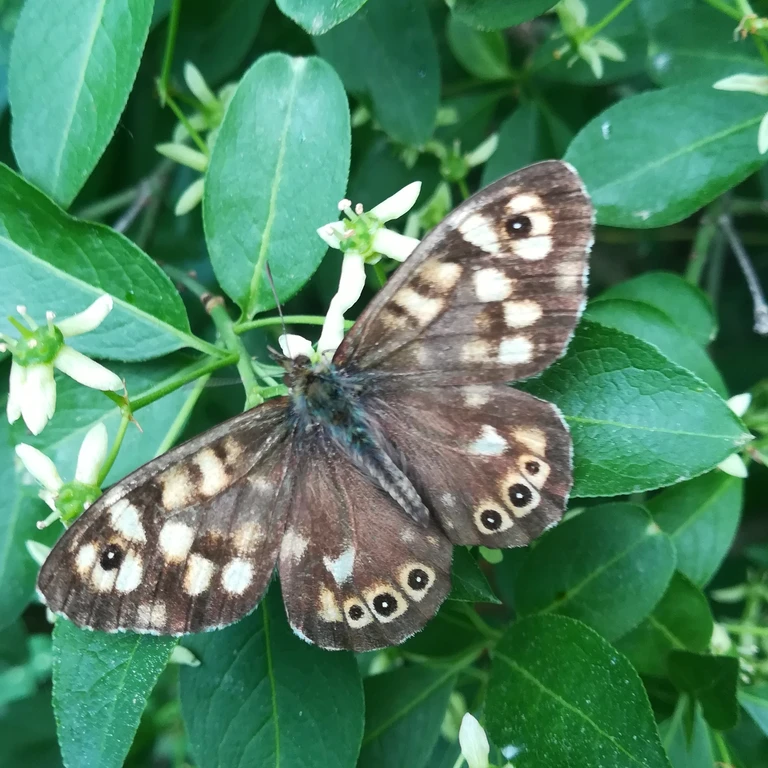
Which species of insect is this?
Pararge aegeria
